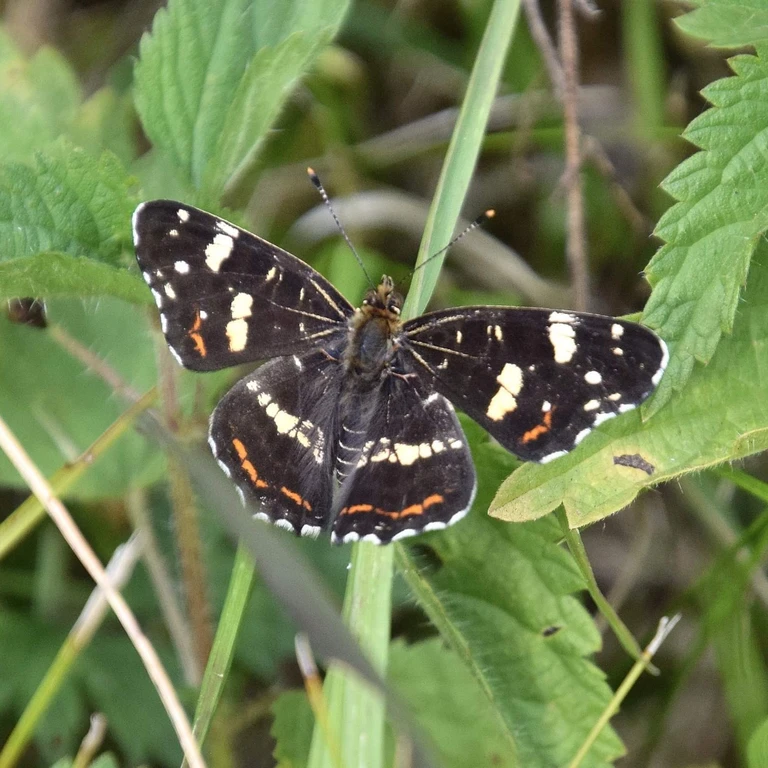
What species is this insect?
Araschnia levana
